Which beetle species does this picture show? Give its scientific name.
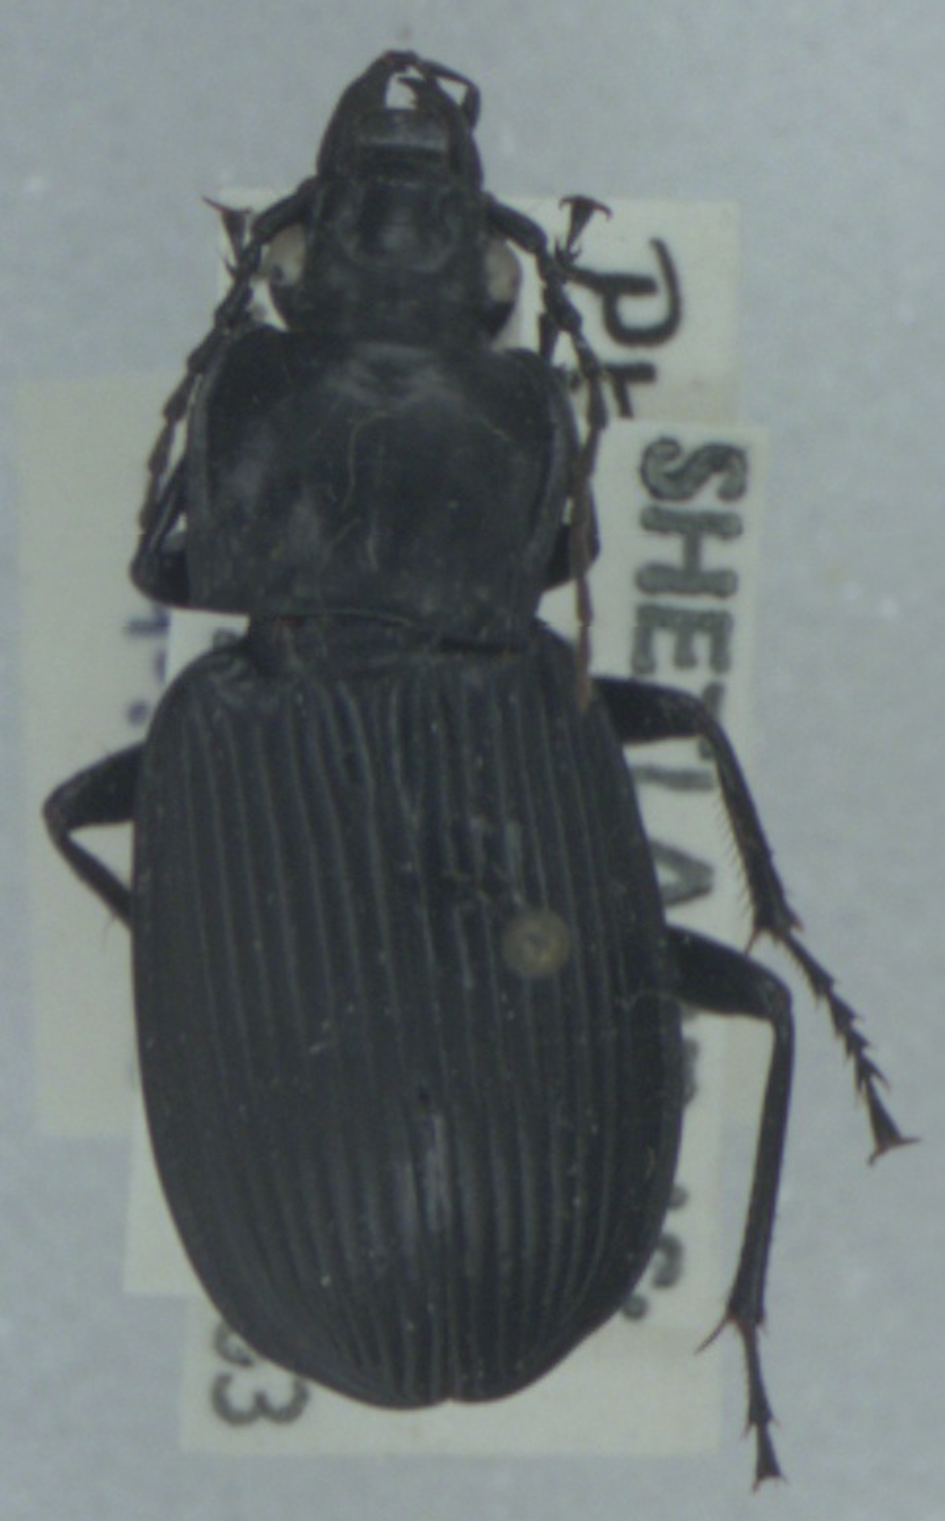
Pterostichus niger
